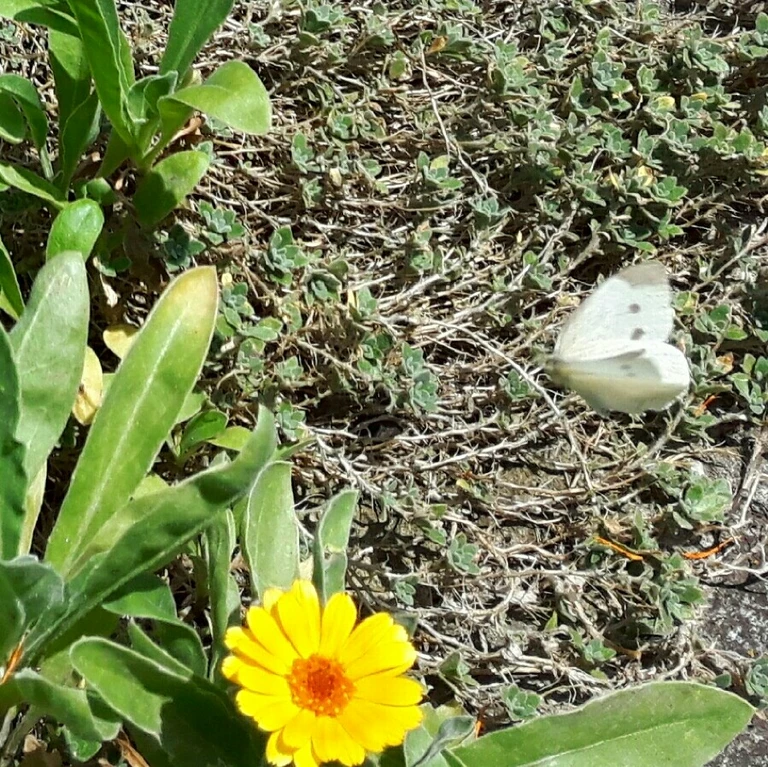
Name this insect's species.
Pieris rapae
